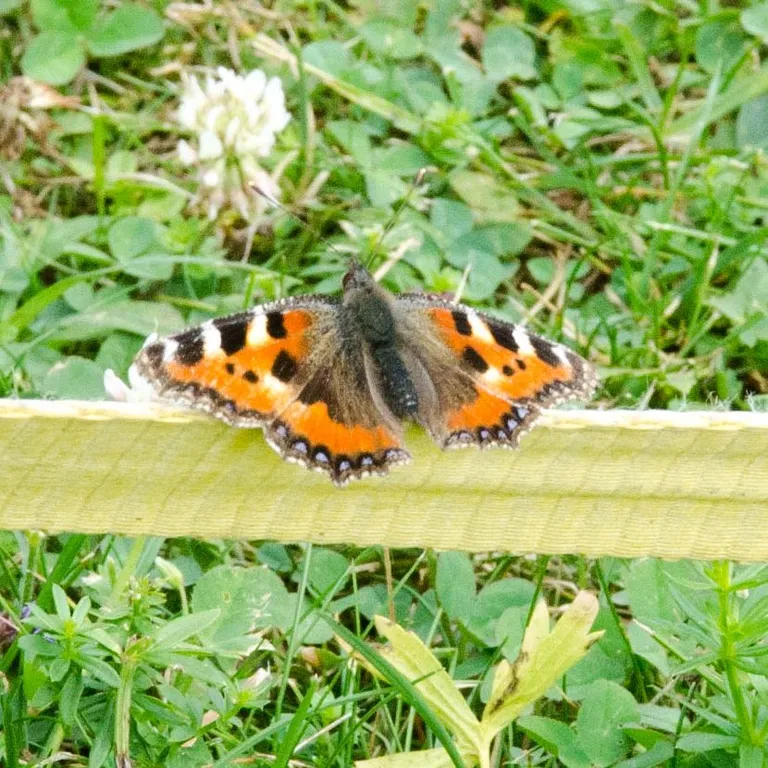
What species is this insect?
Aglais urticae
